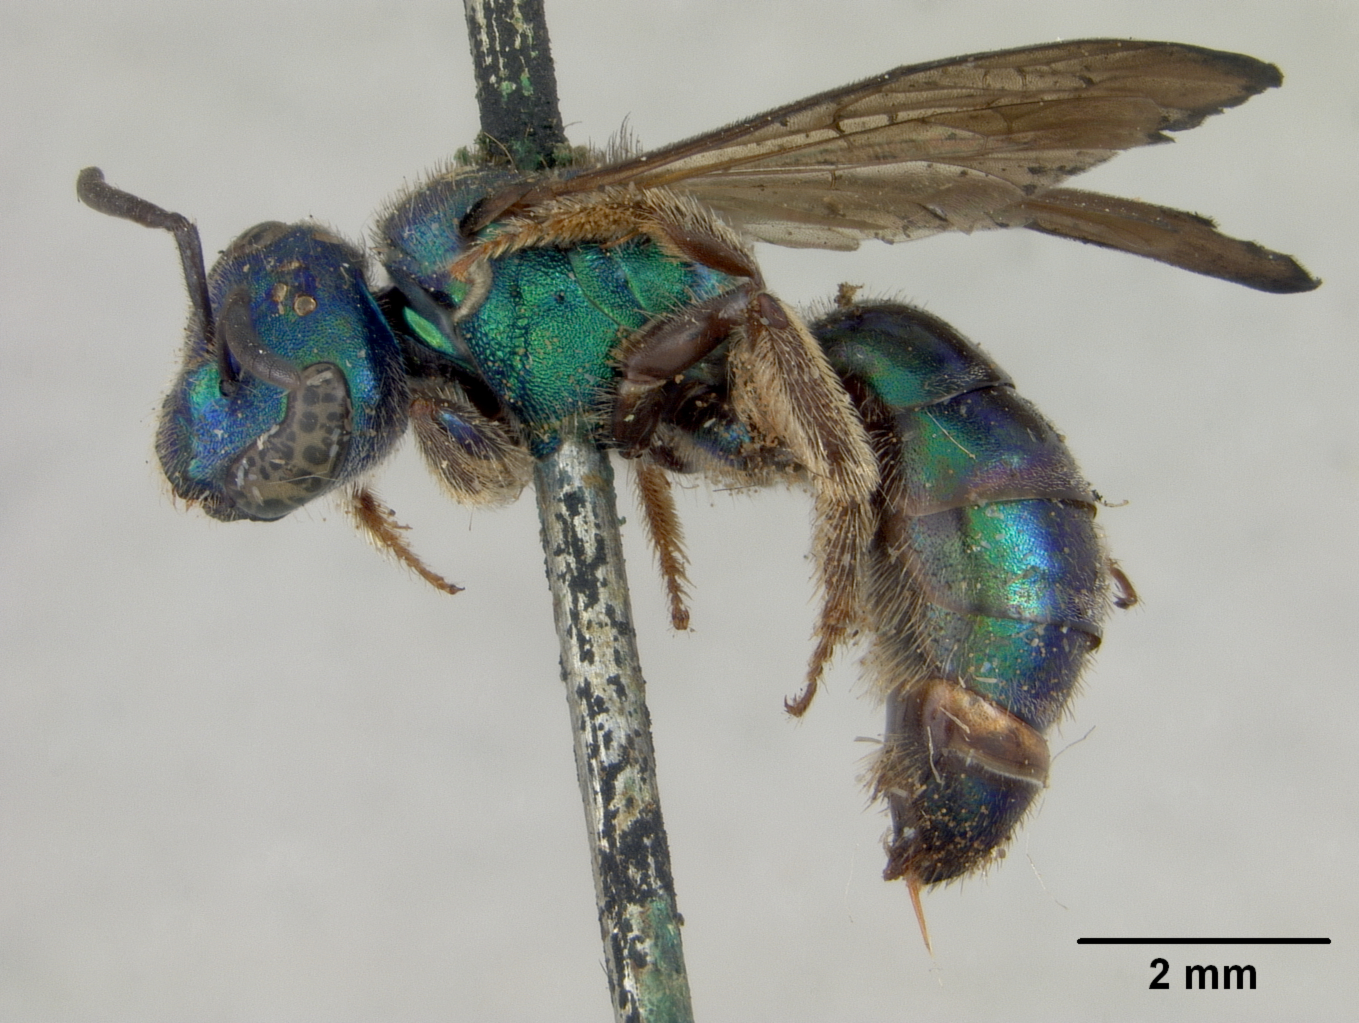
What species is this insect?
Augochlora palmarum
